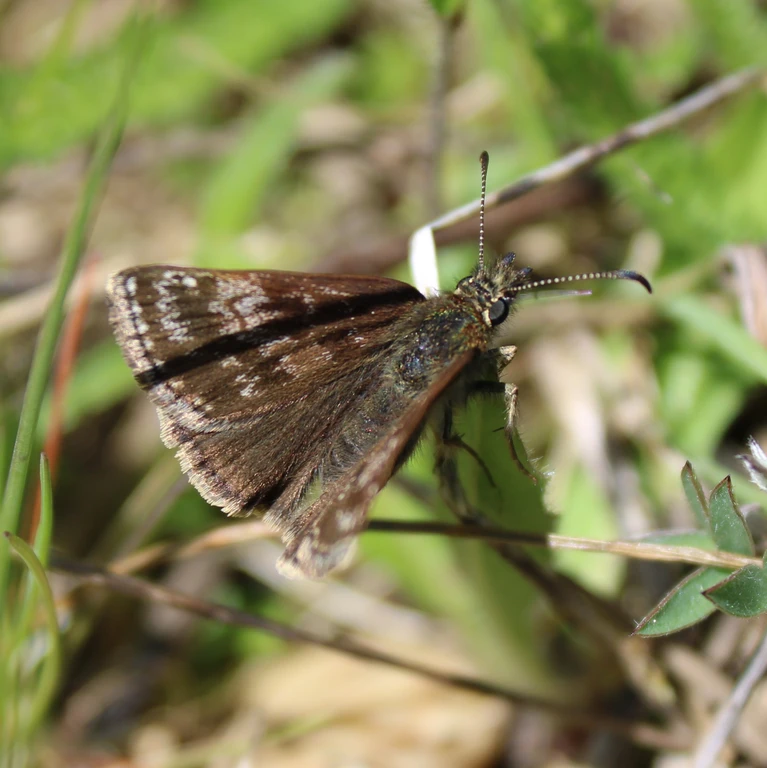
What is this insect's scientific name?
Erynnis tages
